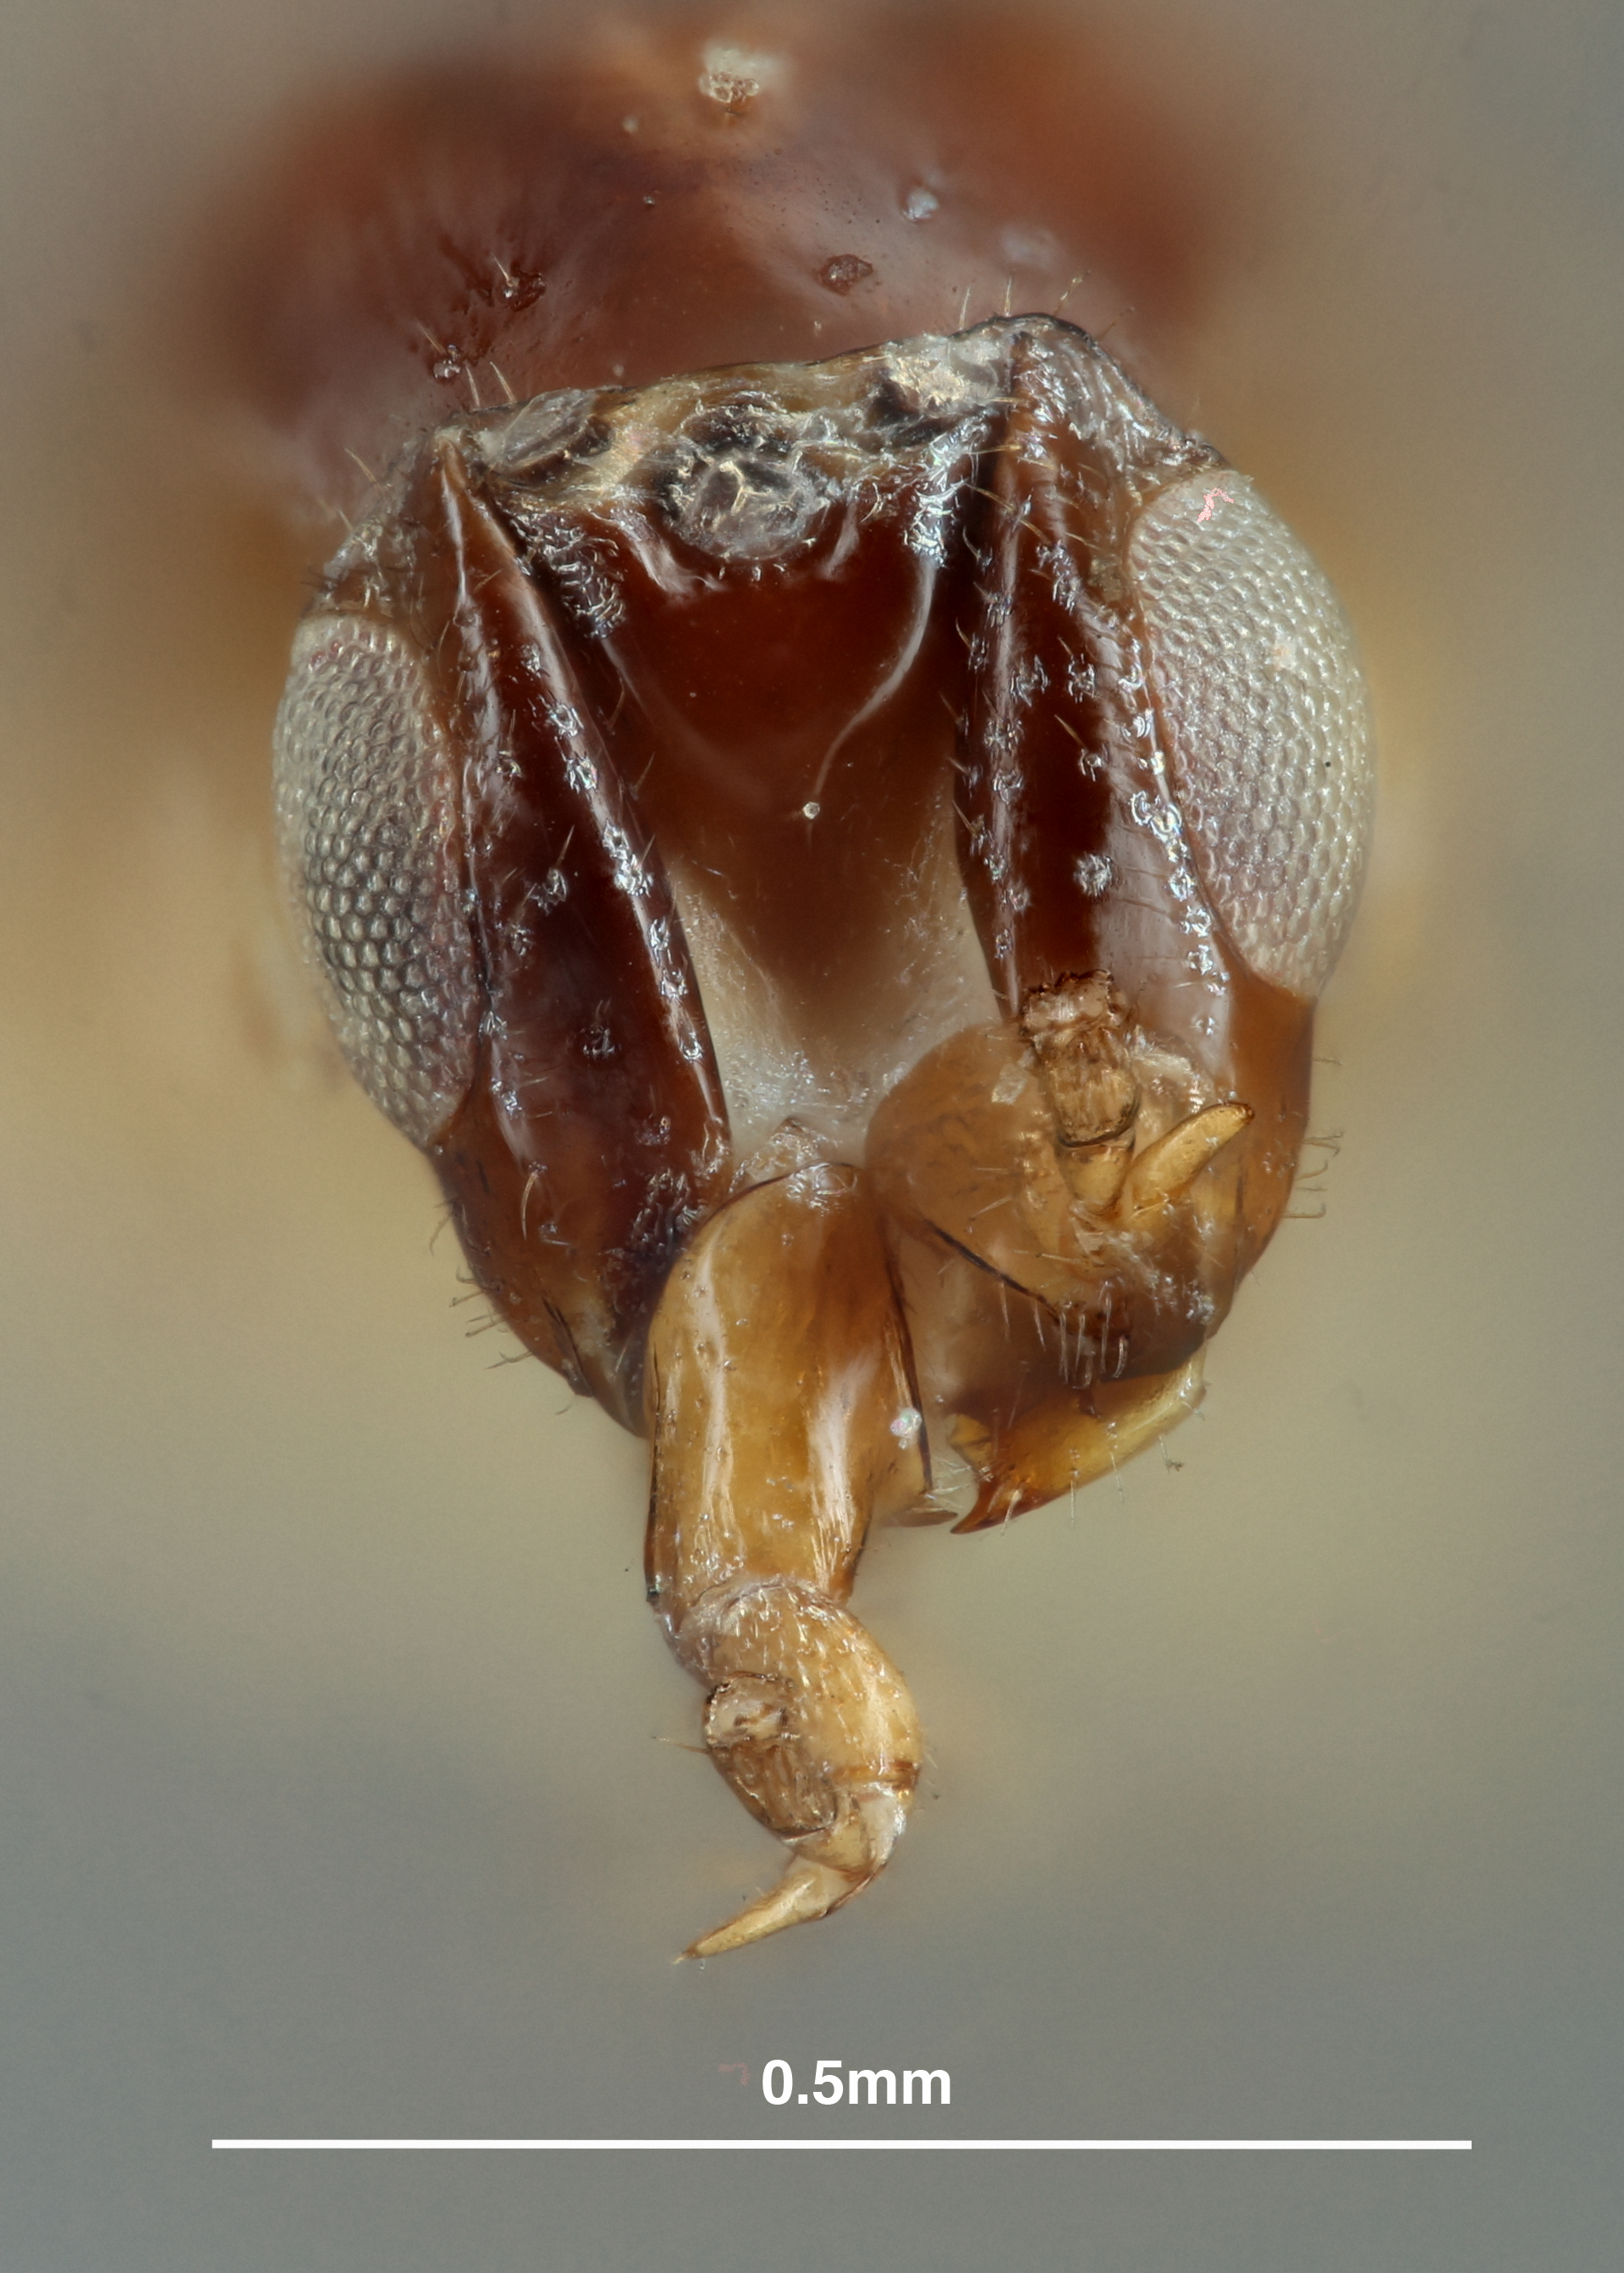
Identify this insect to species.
Kradibia brownii
